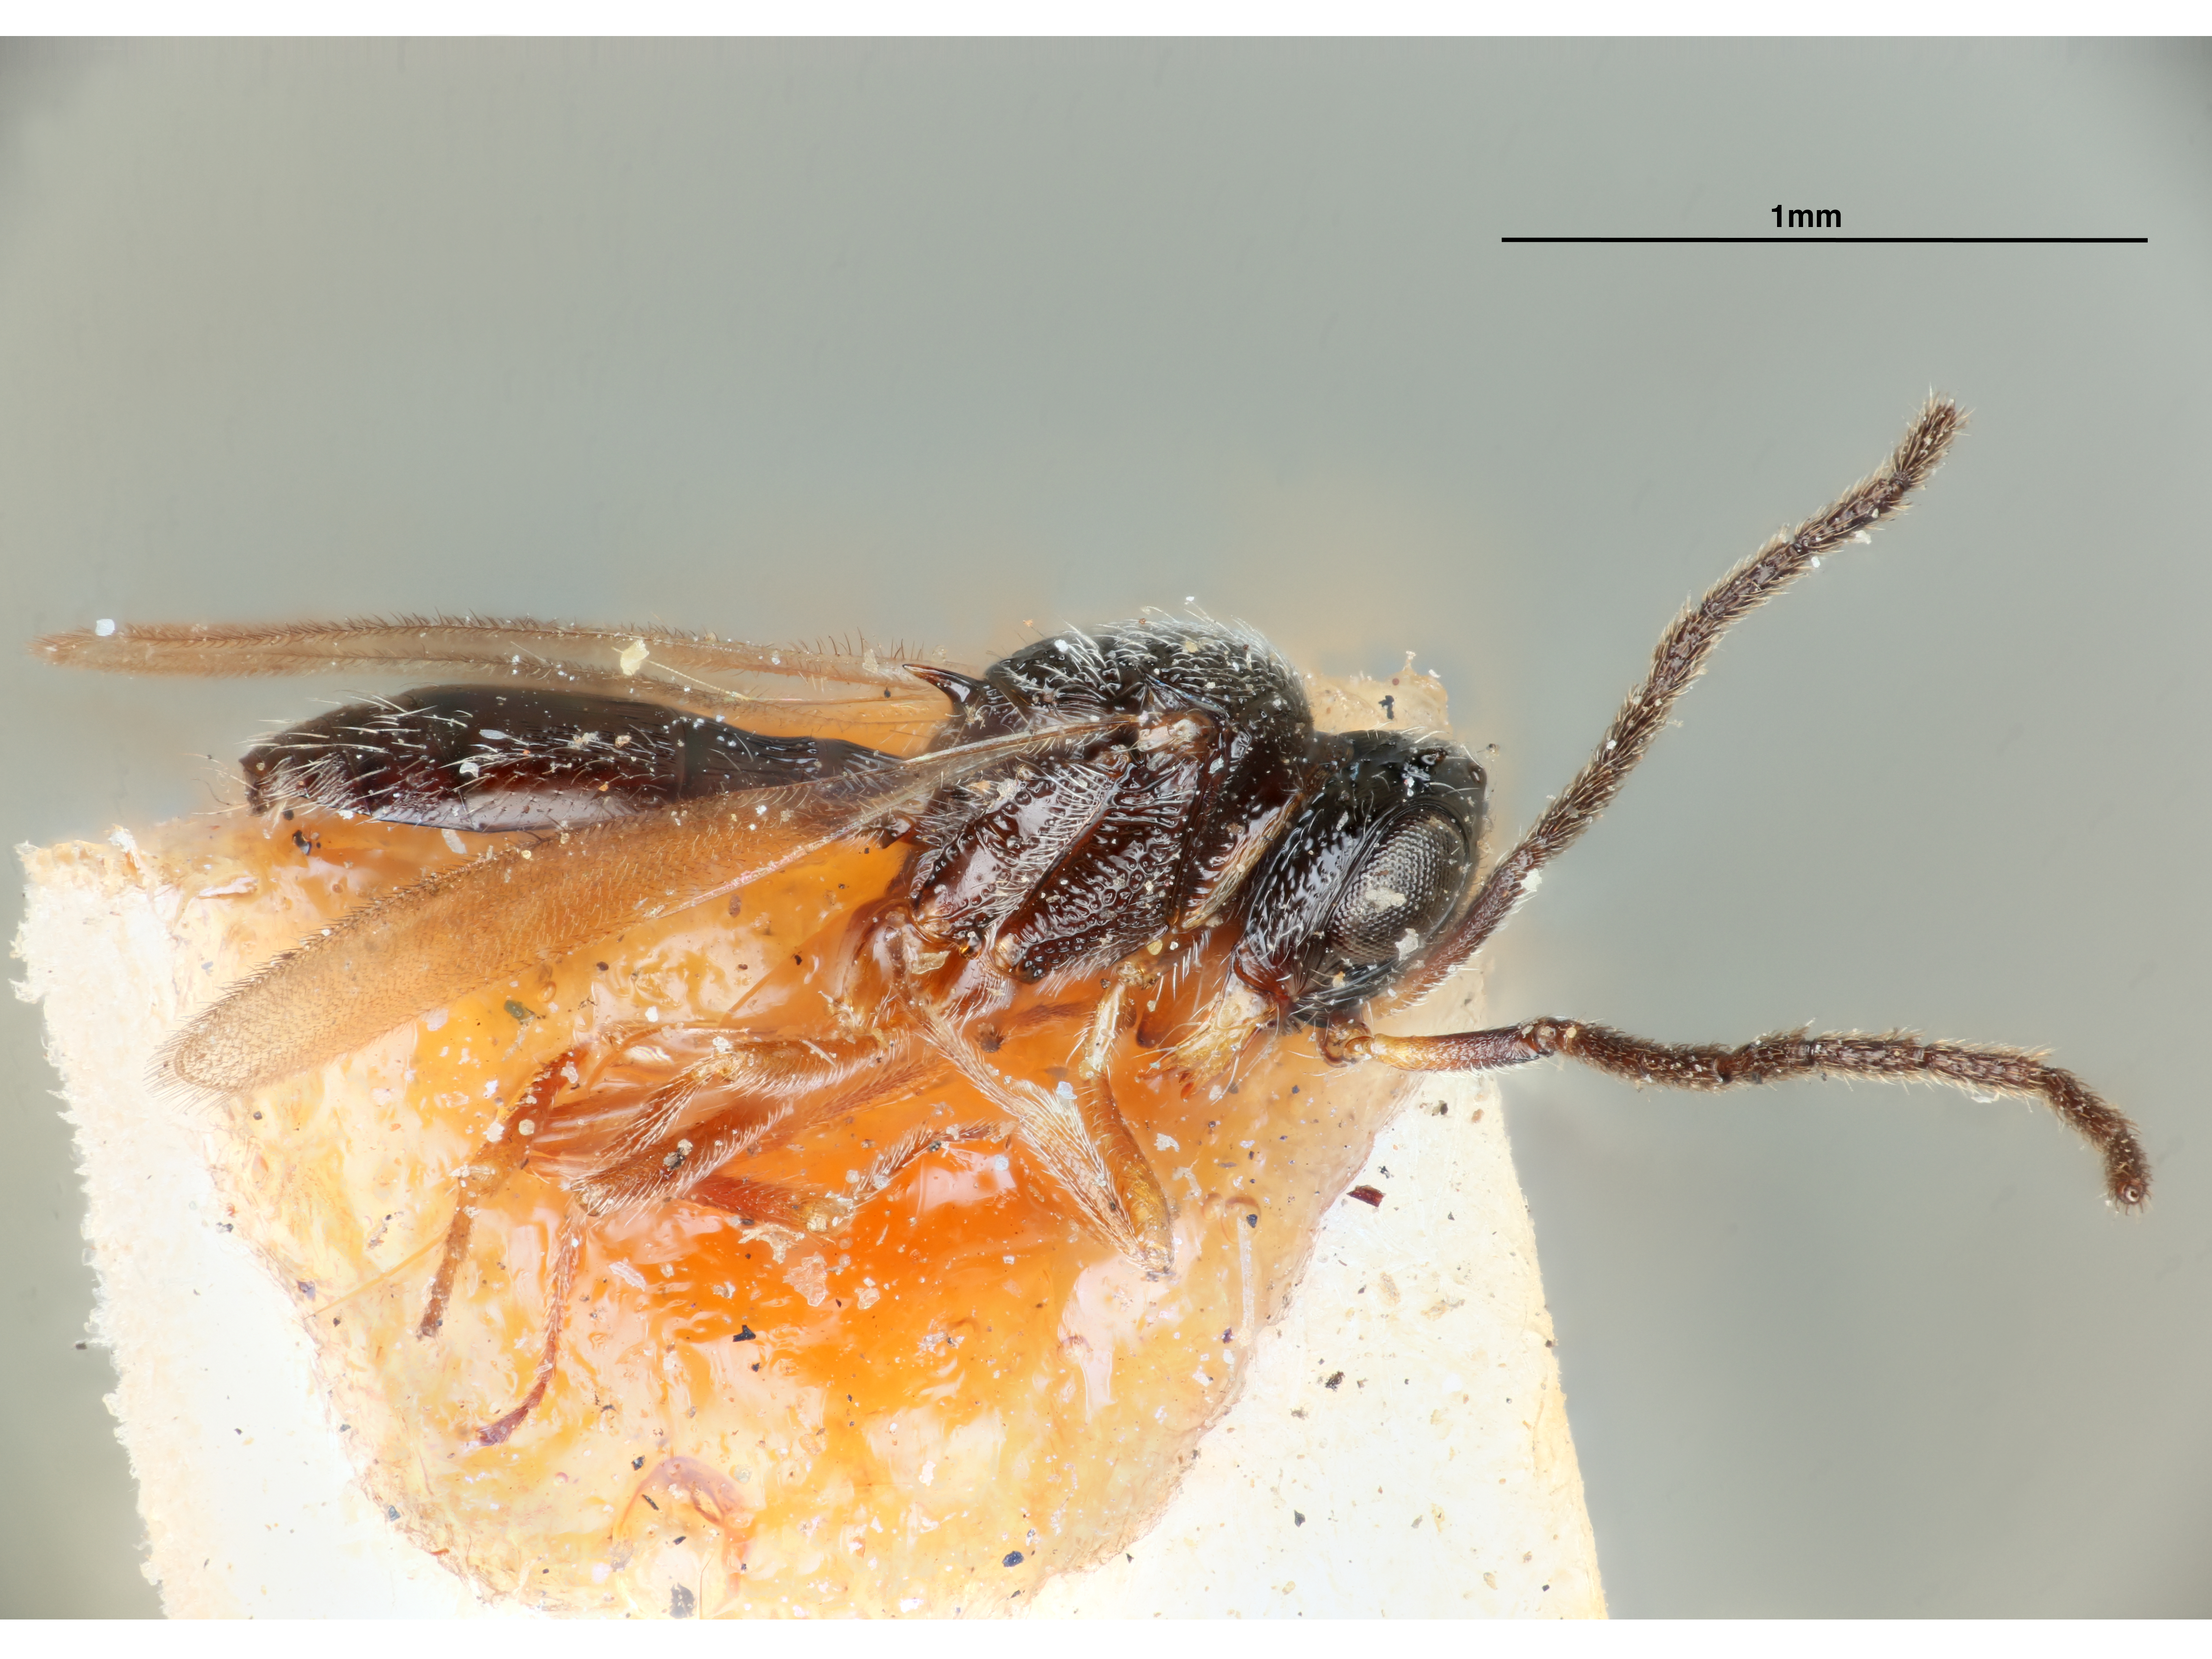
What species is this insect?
Prosacantha striatifrons
